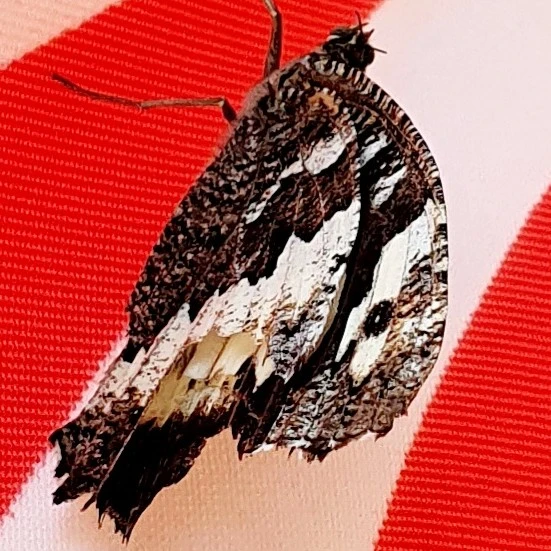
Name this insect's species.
Brintesia circe
